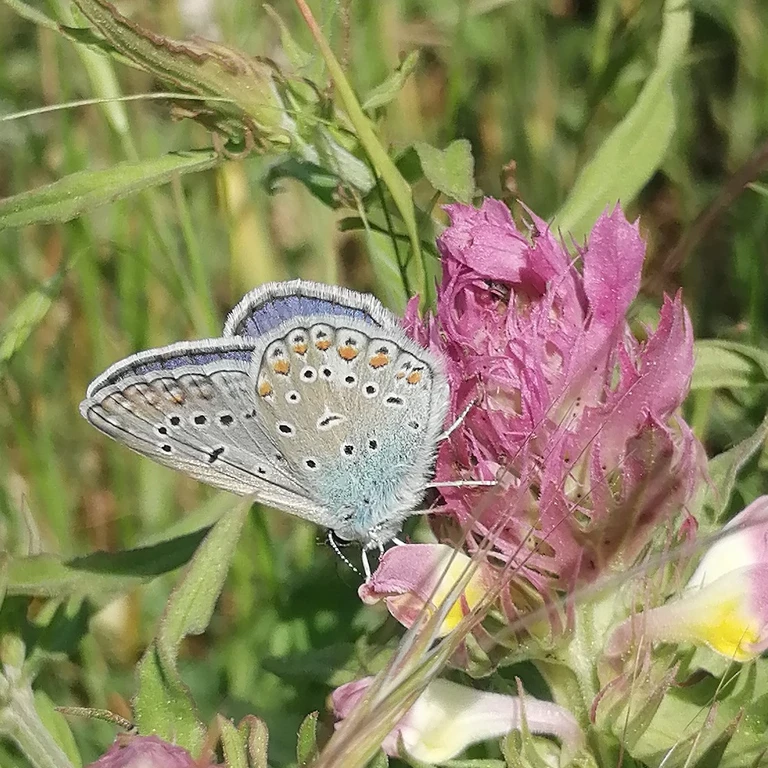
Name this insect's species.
Polyommatus icarus
